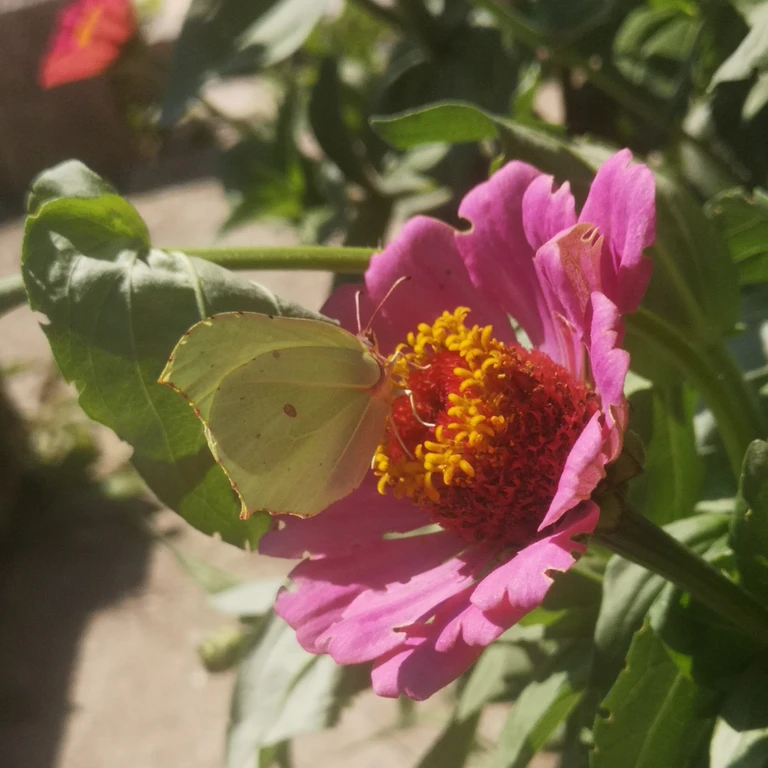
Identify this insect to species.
Gonepteryx rhamni
